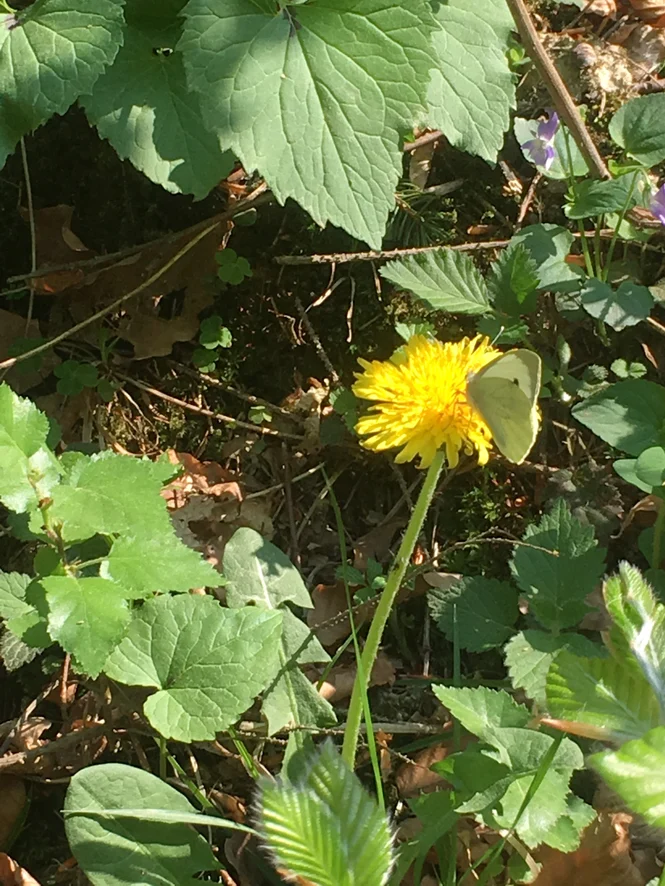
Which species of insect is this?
Pieris brassicae
